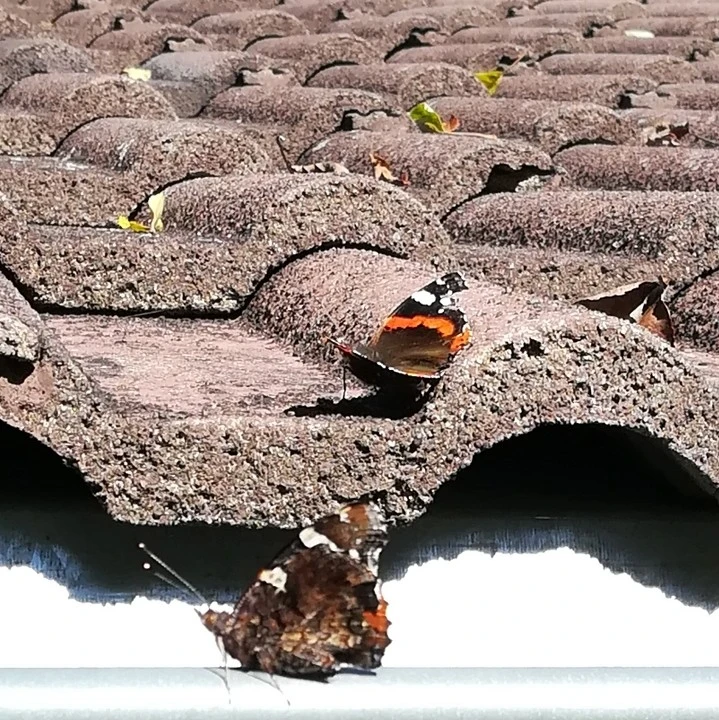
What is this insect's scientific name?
Vanessa atalanta
